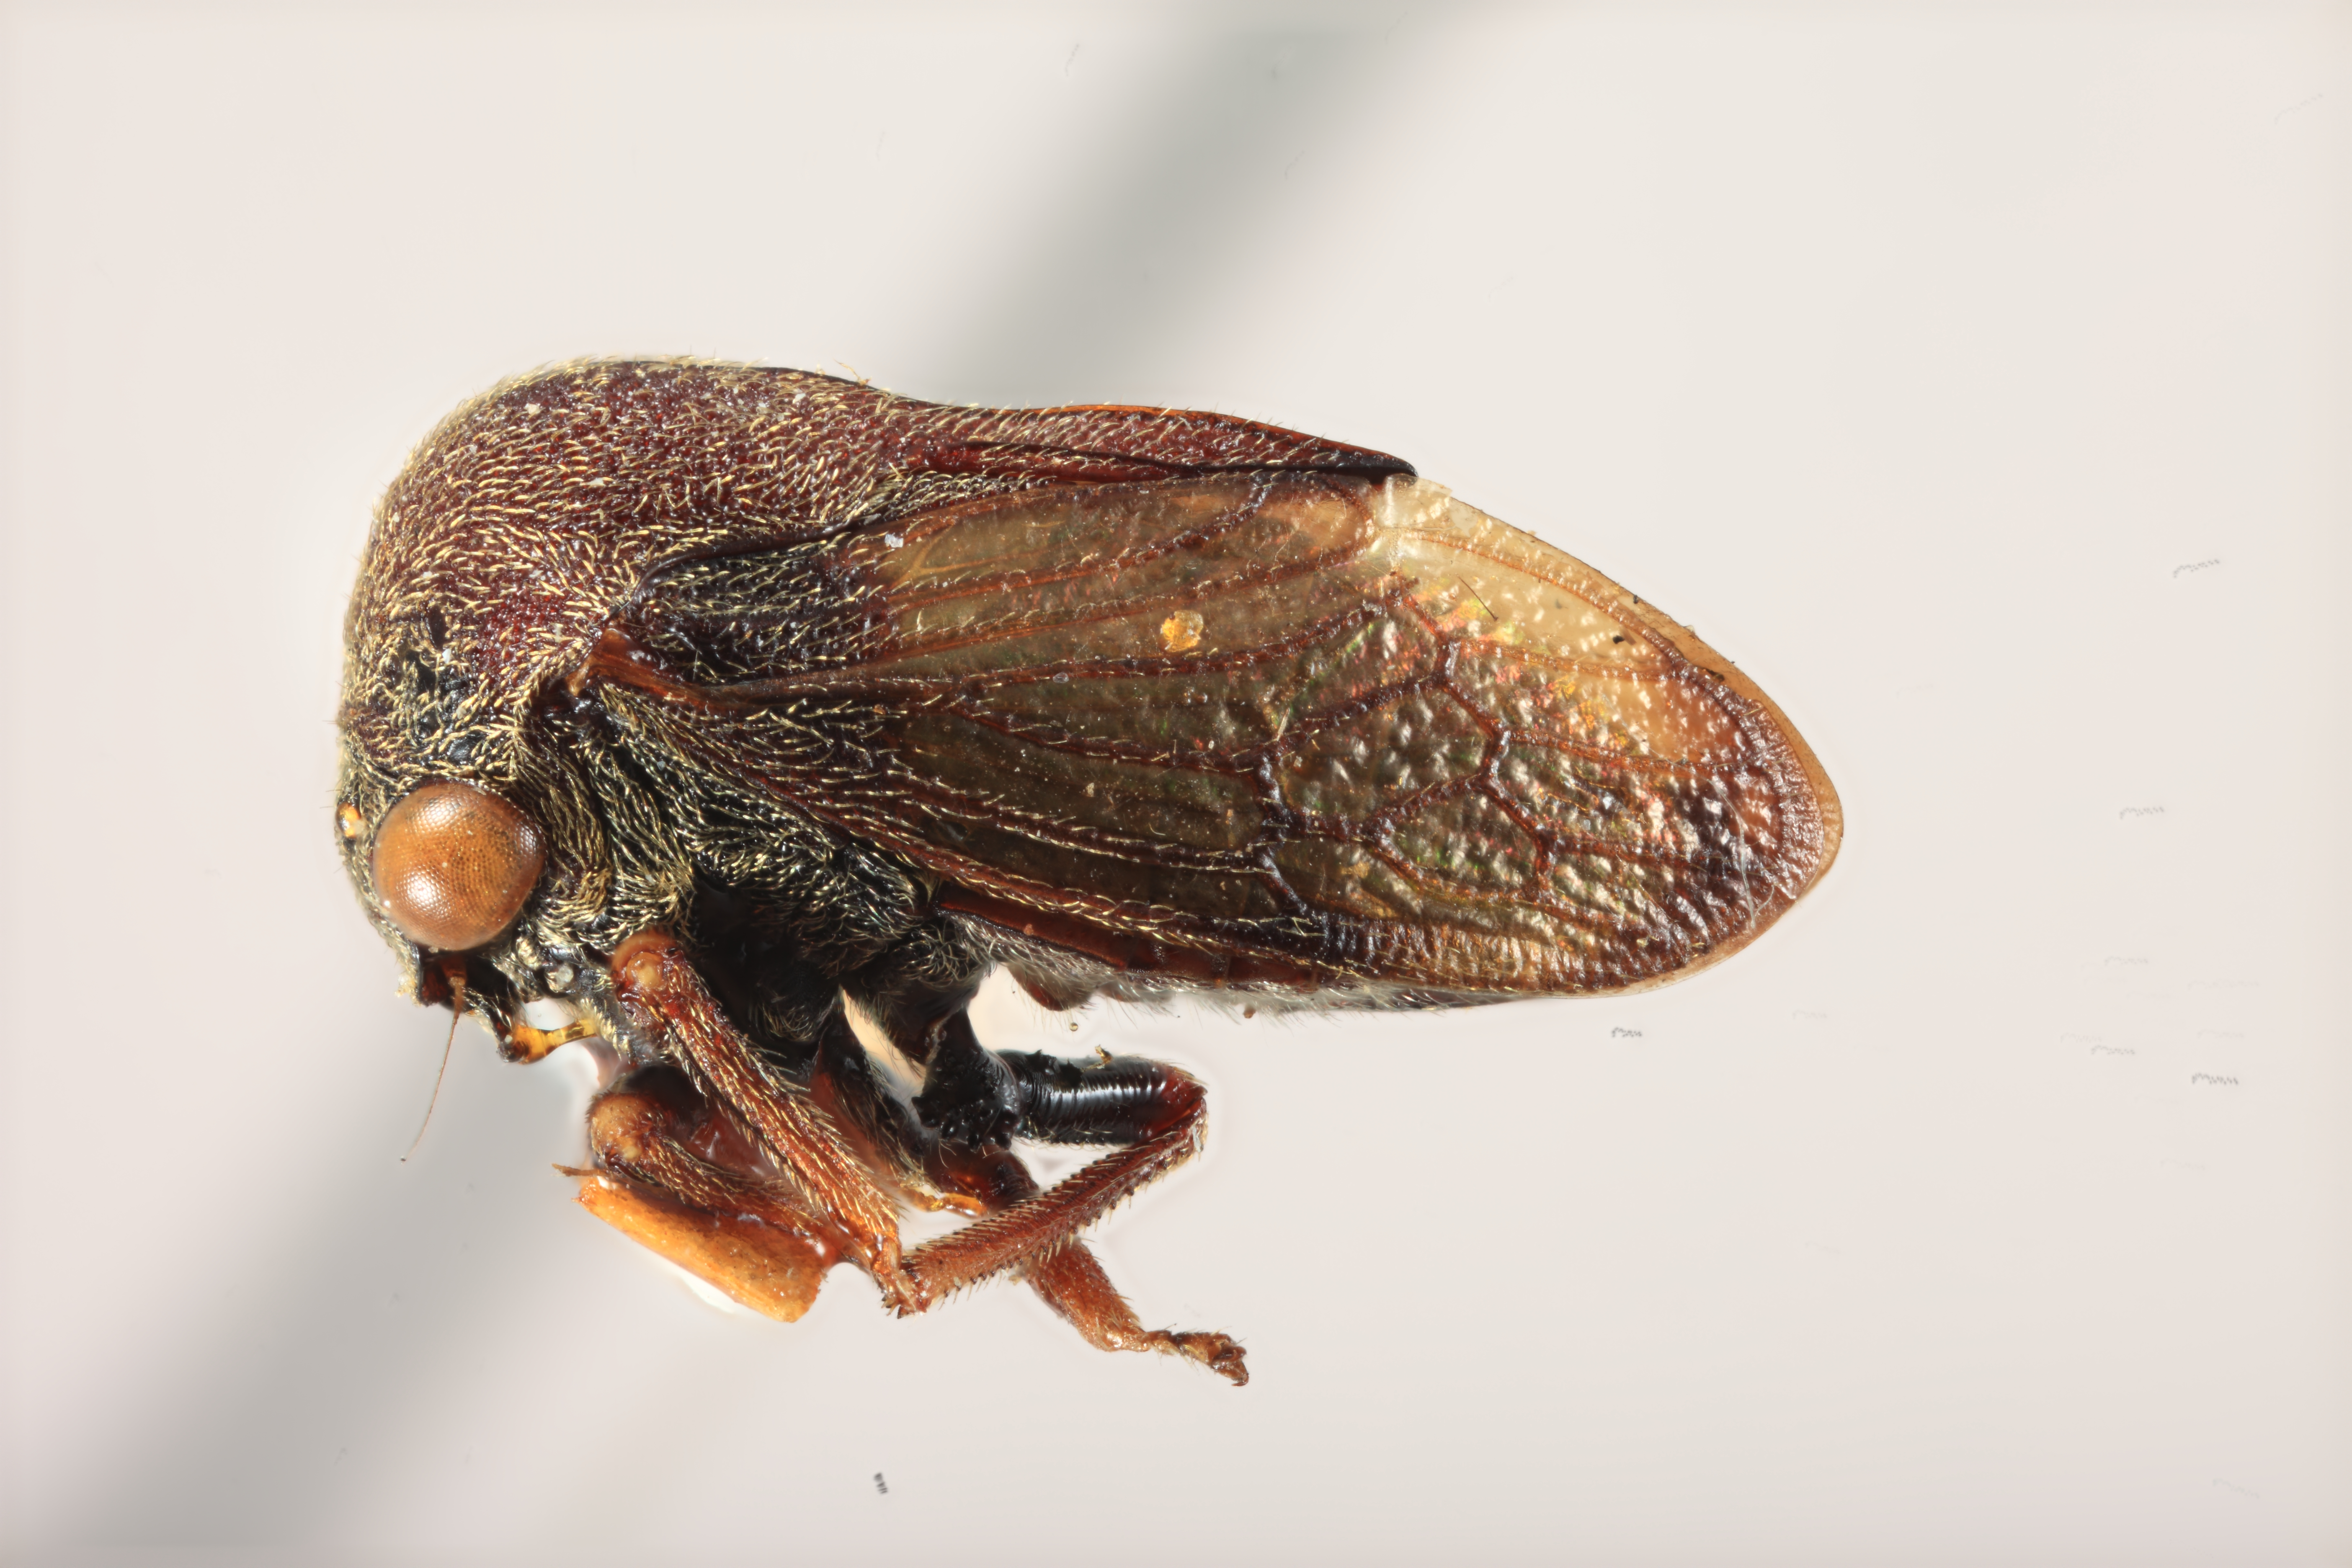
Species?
Centrotoscelus borneensis
